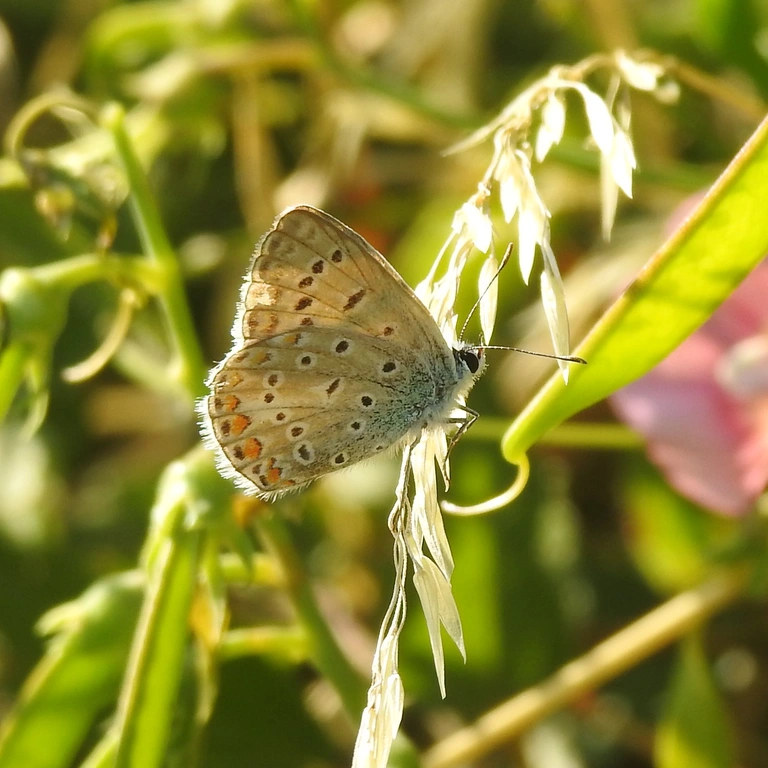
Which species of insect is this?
Polyommatus icarus
